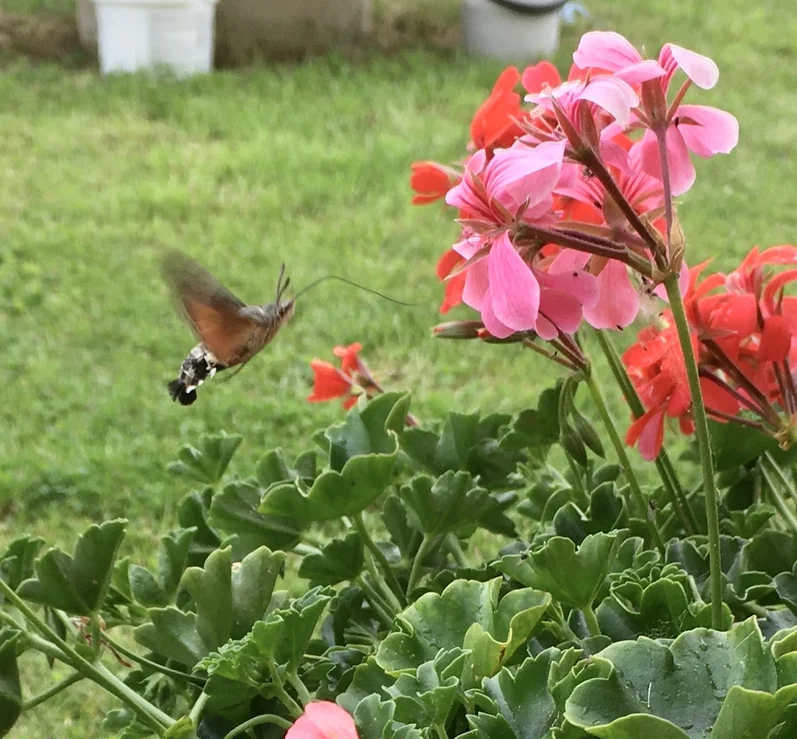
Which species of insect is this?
Macroglossum stellatarum
